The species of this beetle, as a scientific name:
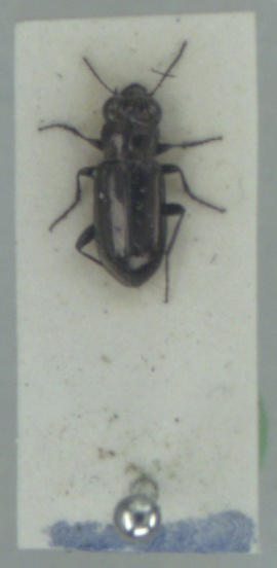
Notiophilus aquaticus
